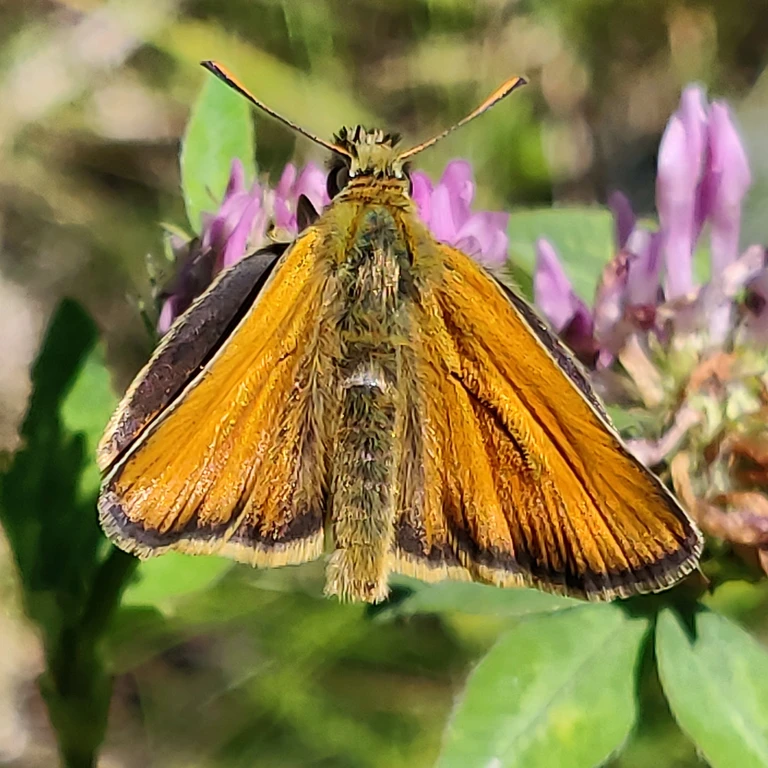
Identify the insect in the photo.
Thymelicus sylvestris
